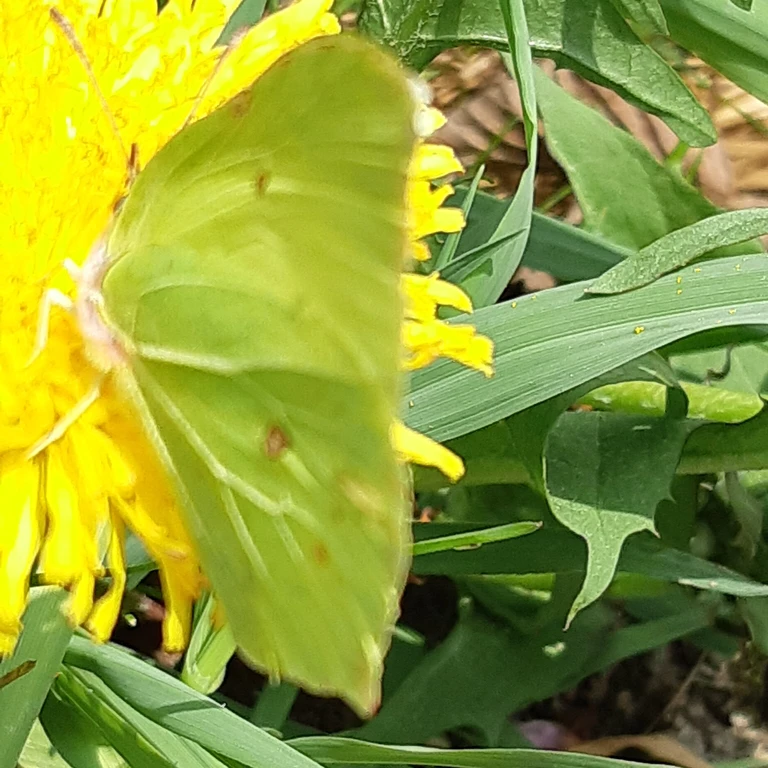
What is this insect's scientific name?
Gonepteryx rhamni
